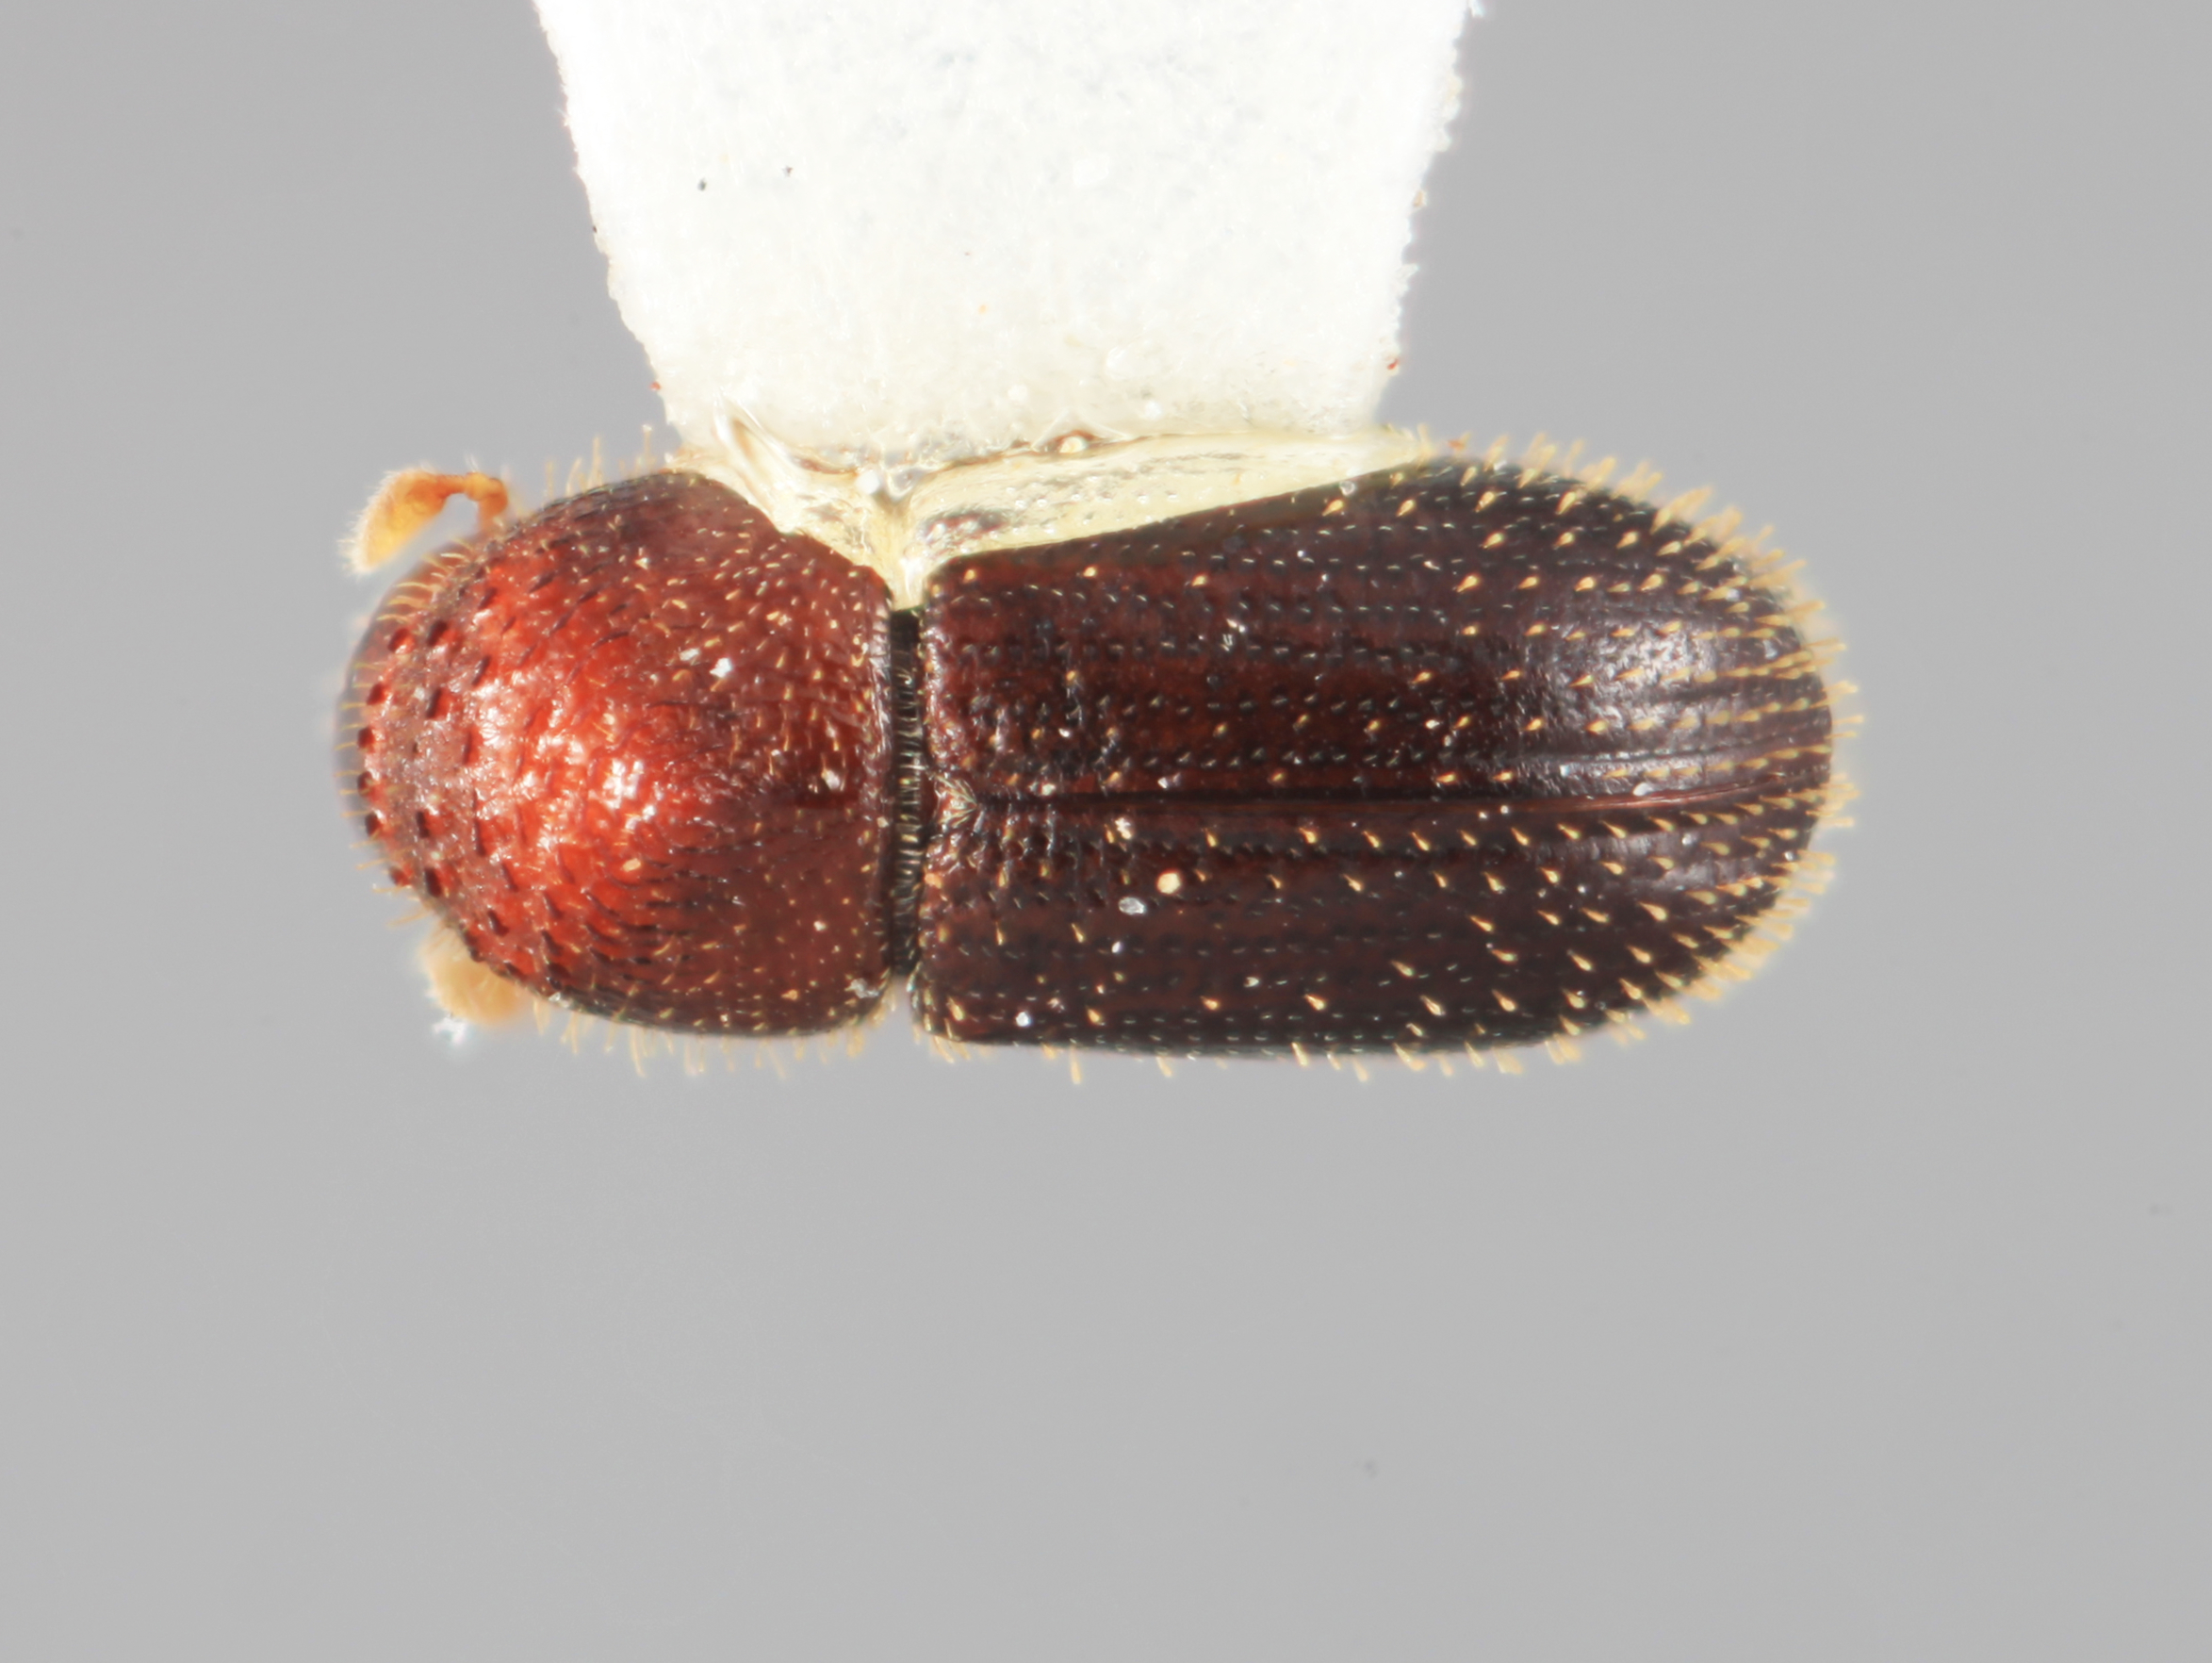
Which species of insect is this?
Cryptocarenus spatulatus
